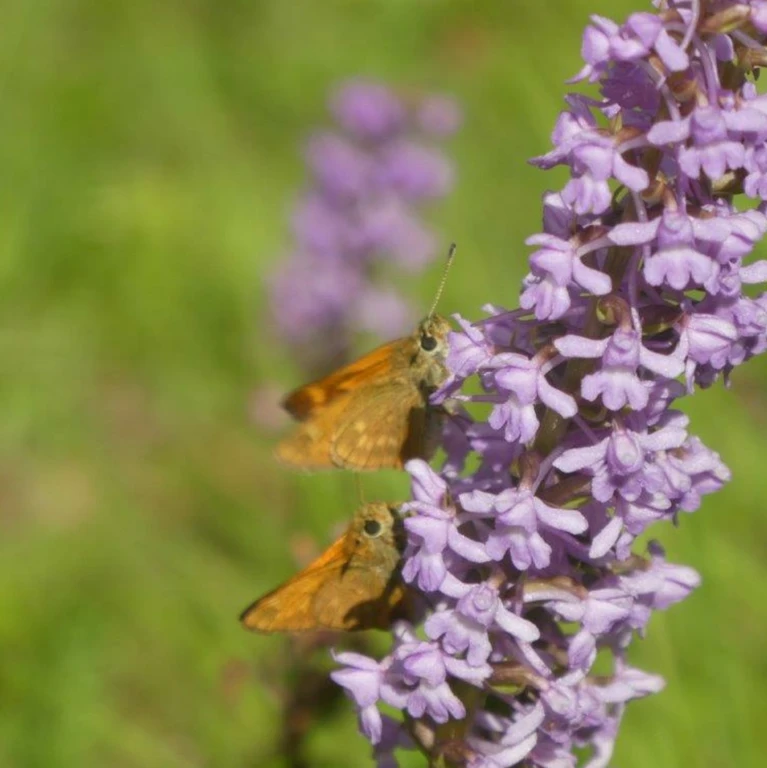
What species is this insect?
Ochlodes sylvanus (also Ochlodes venata)
